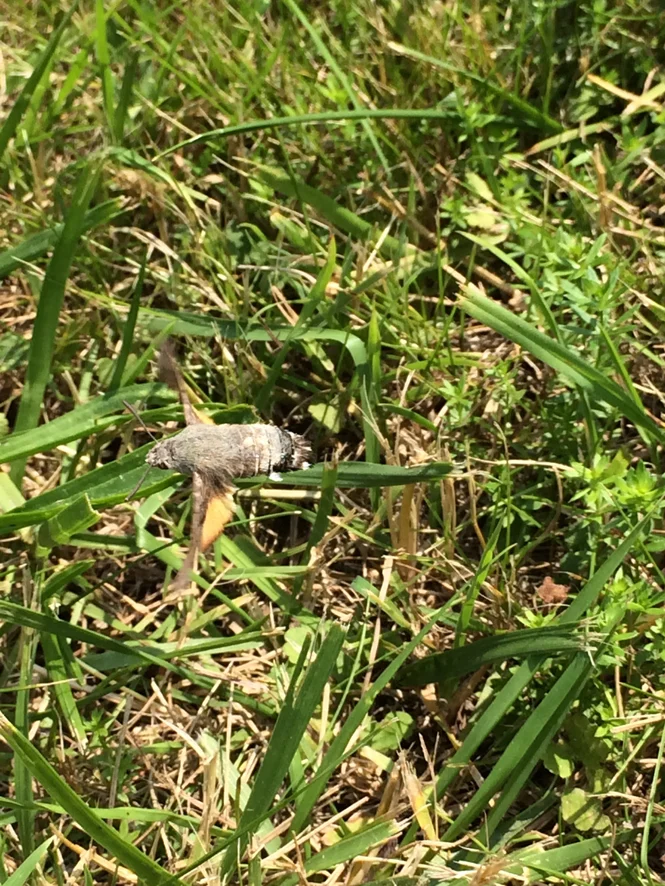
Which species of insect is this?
Macroglossum stellatarum
